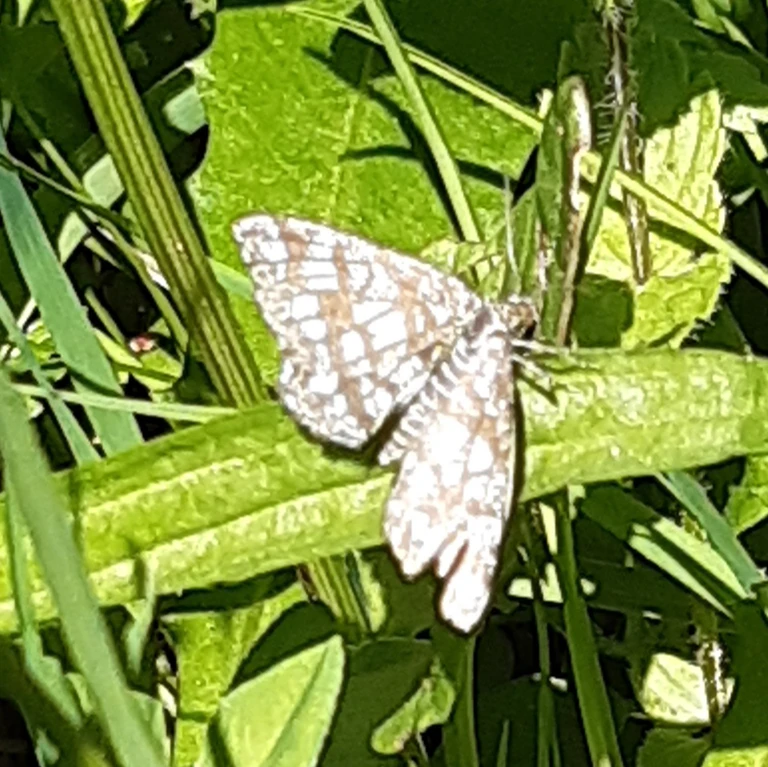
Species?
Chiasmia clathrata
